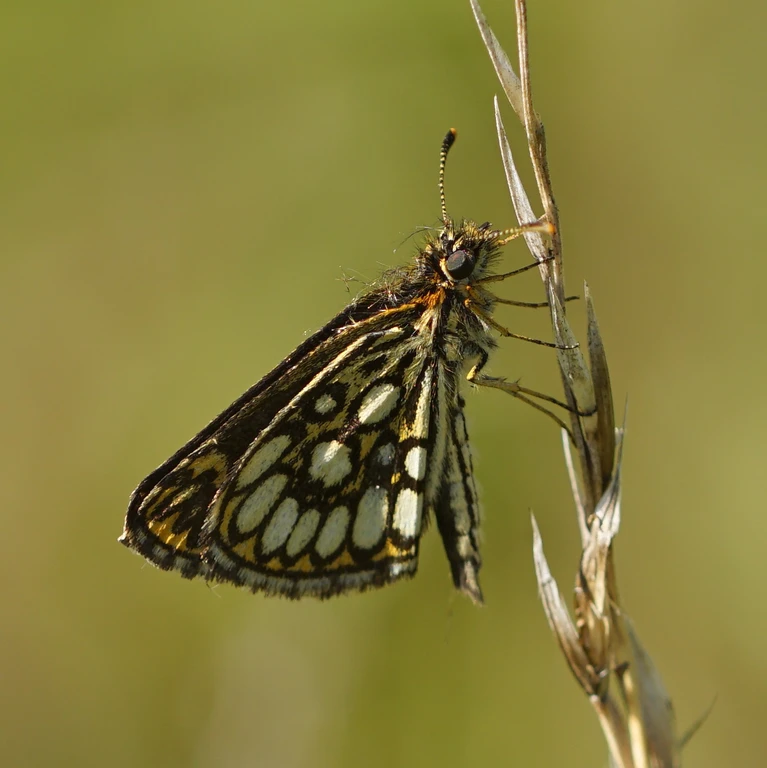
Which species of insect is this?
Heteropterus morpheus
